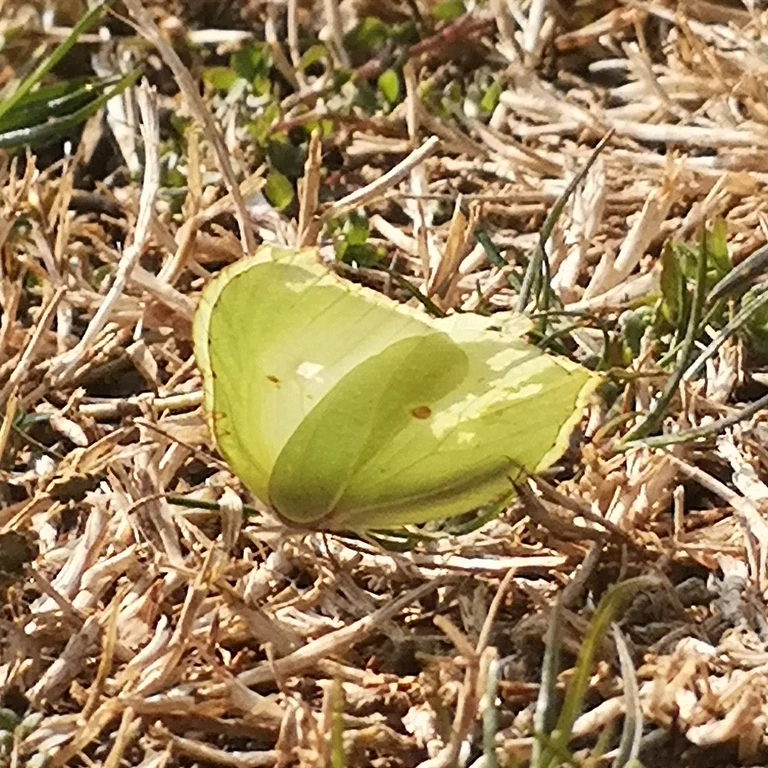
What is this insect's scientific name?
Gonepteryx rhamni
